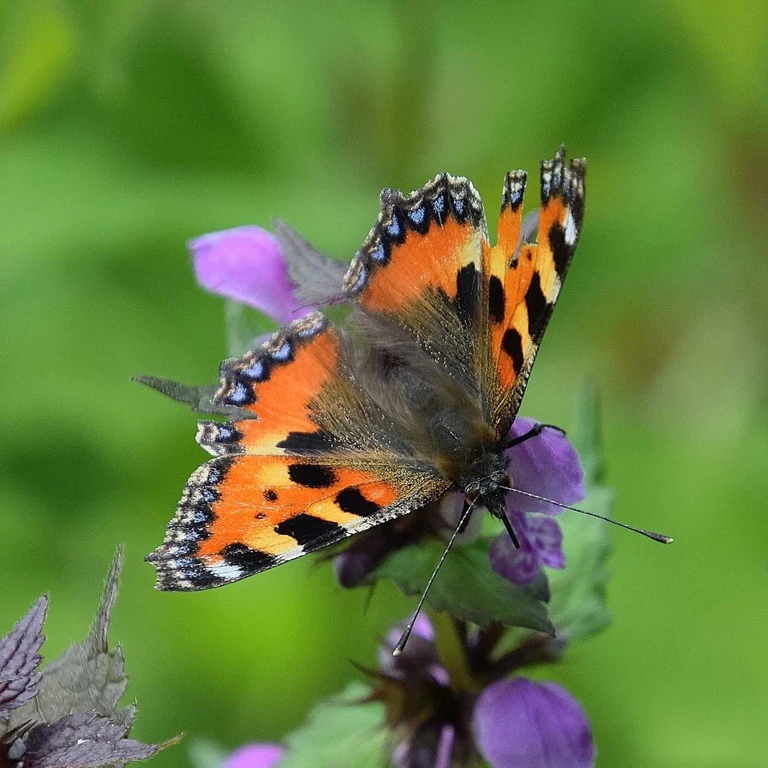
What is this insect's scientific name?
Aglais urticae
